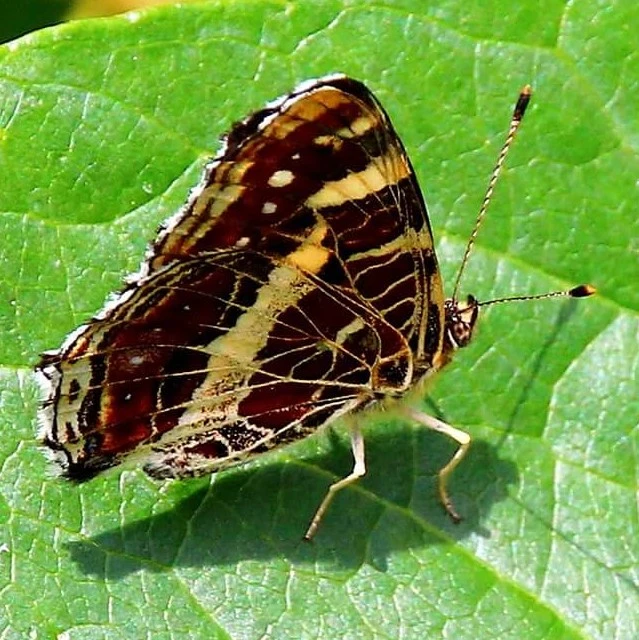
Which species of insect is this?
Araschnia levana
